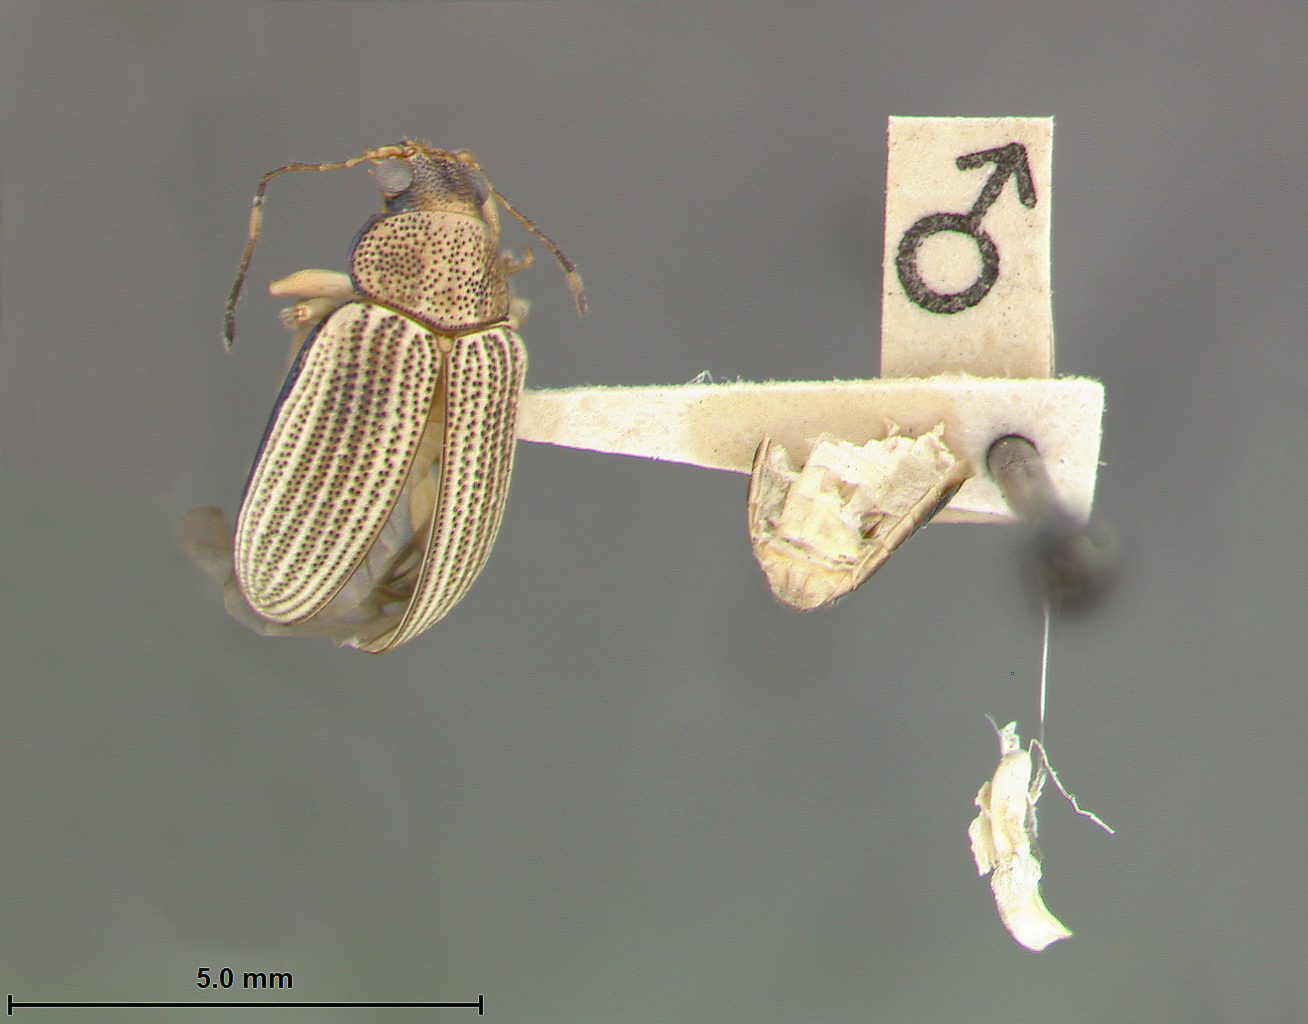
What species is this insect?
Colaspis chloropsis
